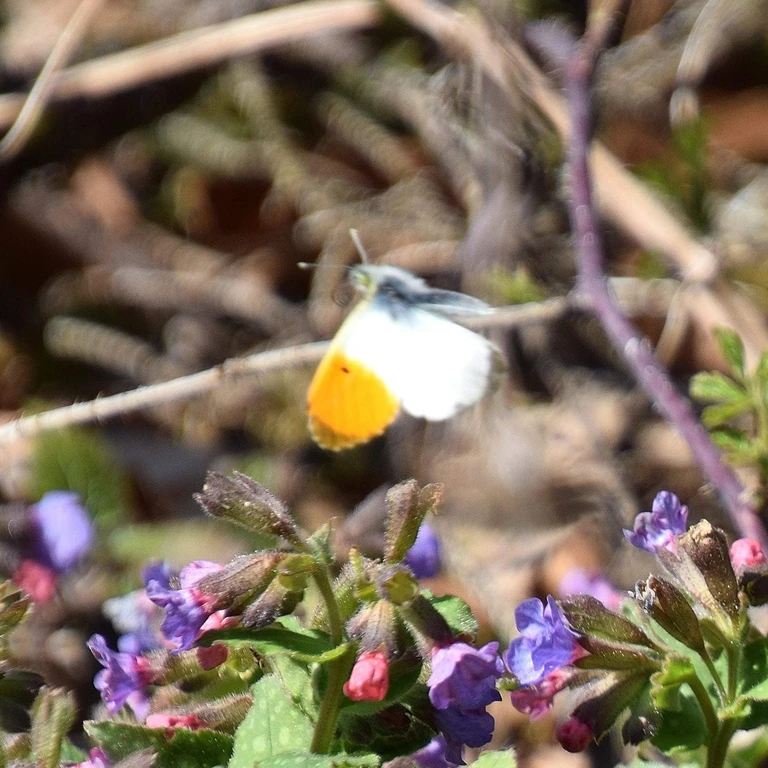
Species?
Anthocharis cardamines
